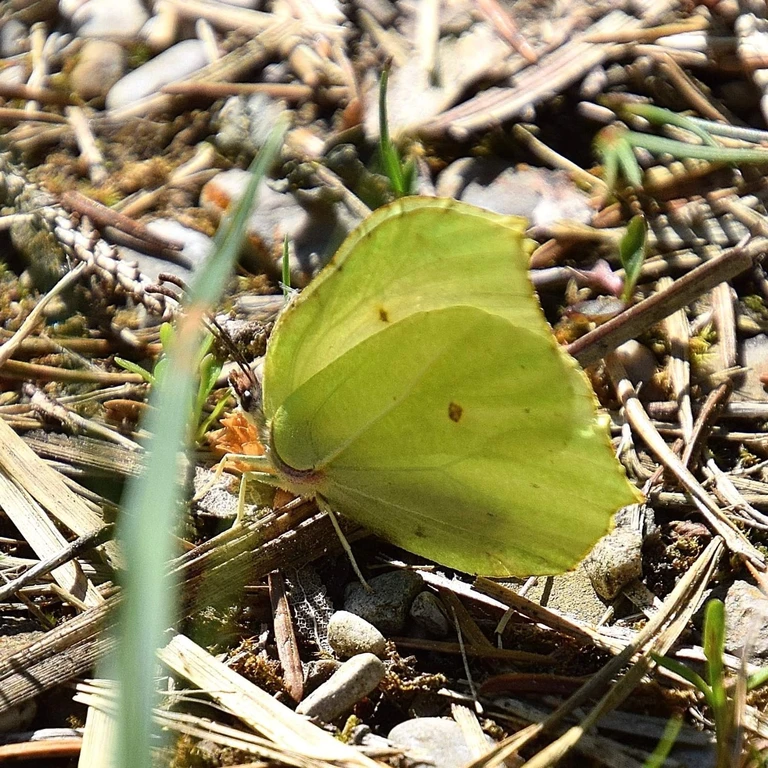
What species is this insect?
Gonepteryx rhamni
